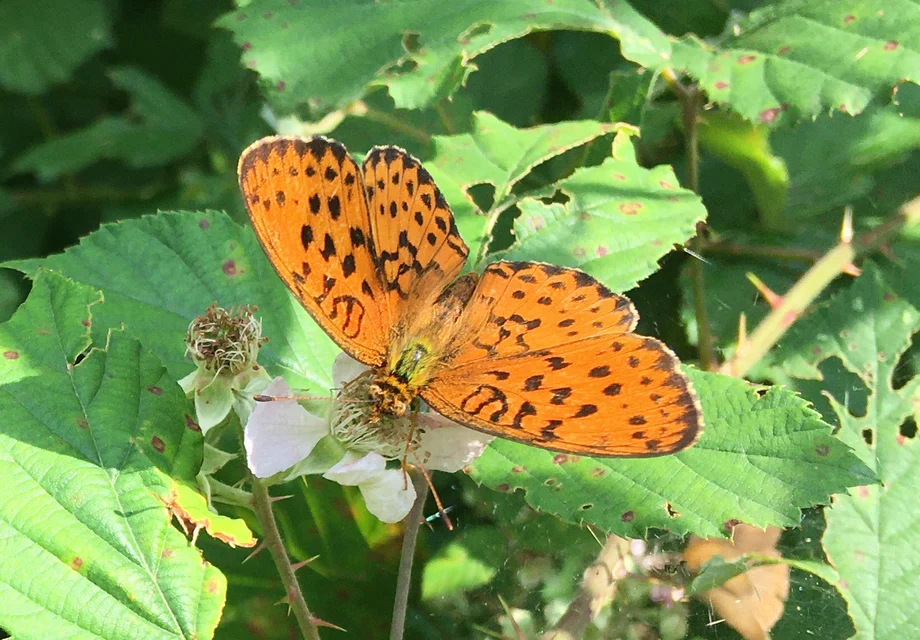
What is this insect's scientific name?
Brenthis daphne
